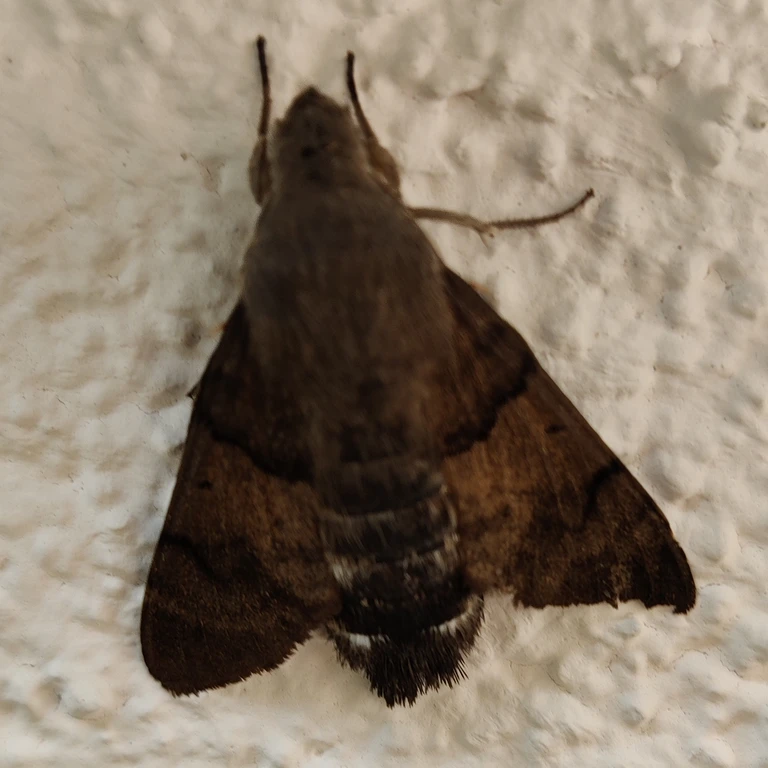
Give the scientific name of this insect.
Macroglossum stellatarum
